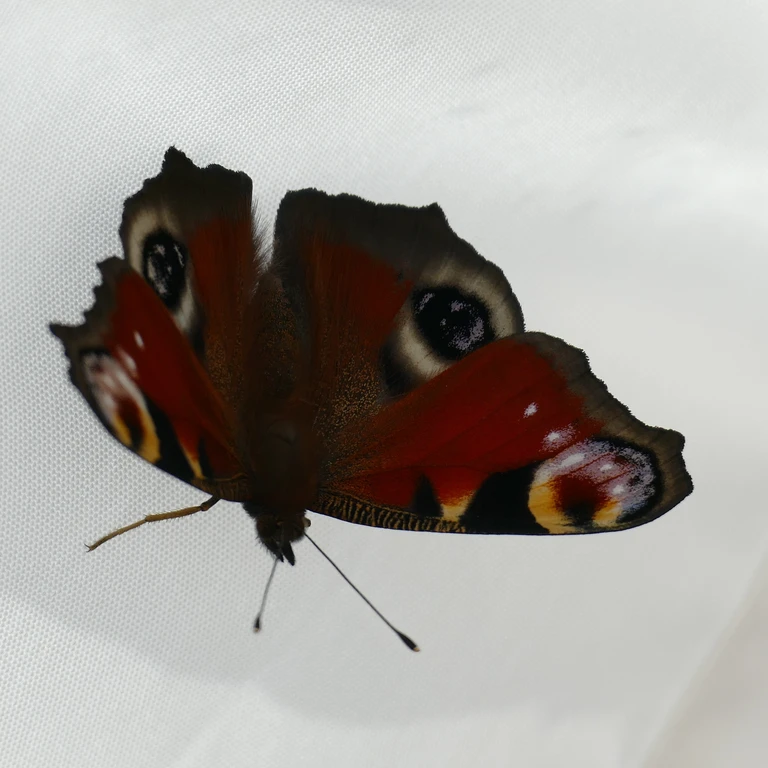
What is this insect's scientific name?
Aglais io
